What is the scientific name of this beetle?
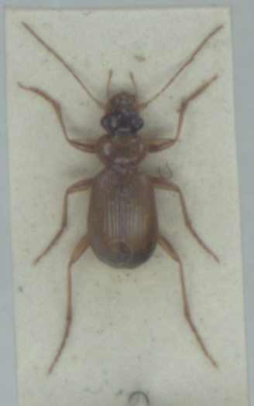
Leistus terminatus
